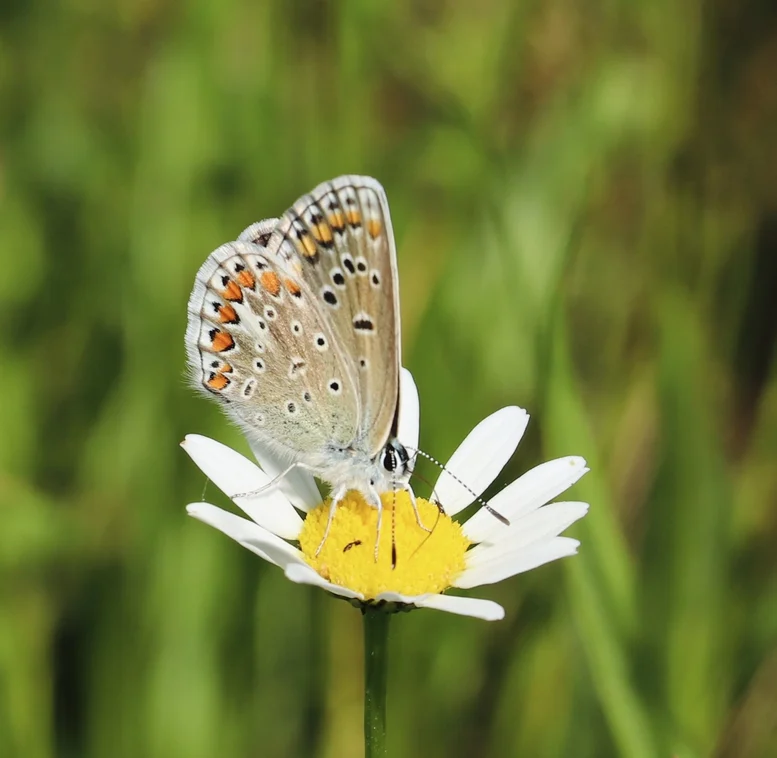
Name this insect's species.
Polyommatus icarus
